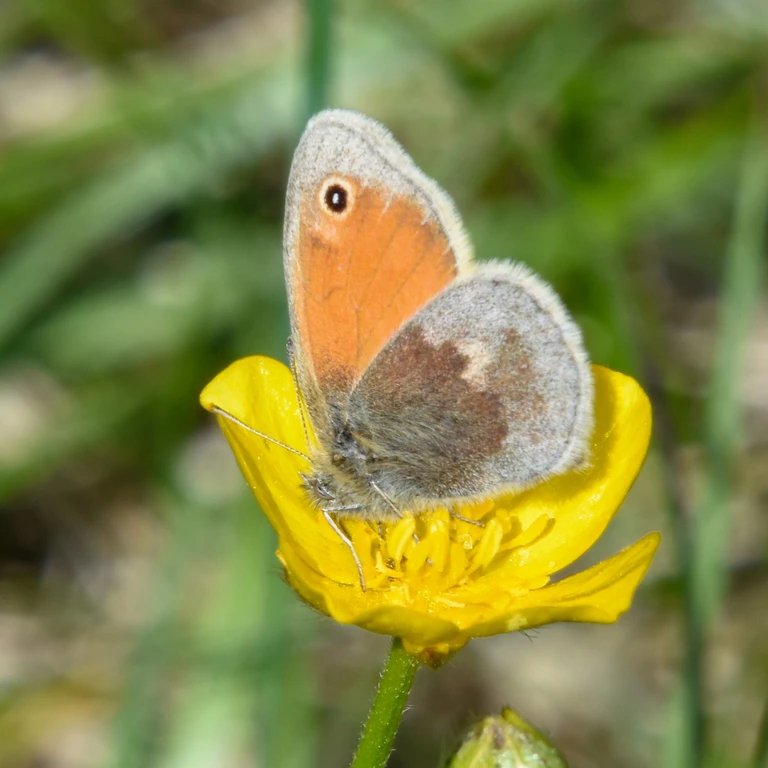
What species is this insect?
Coenonympha pamphilus
